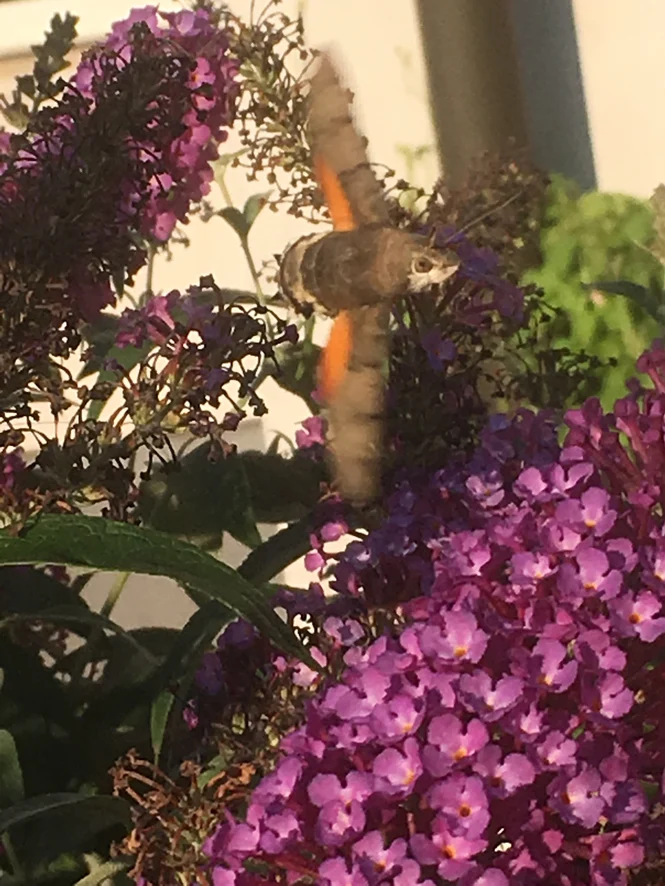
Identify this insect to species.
Macroglossum stellatarum
